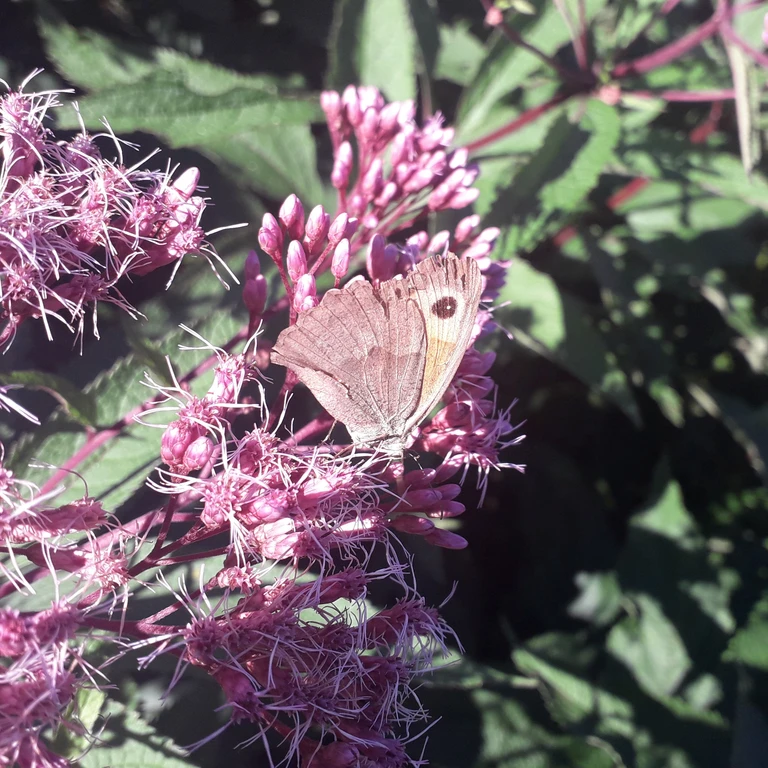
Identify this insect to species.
Maniola jurtina
